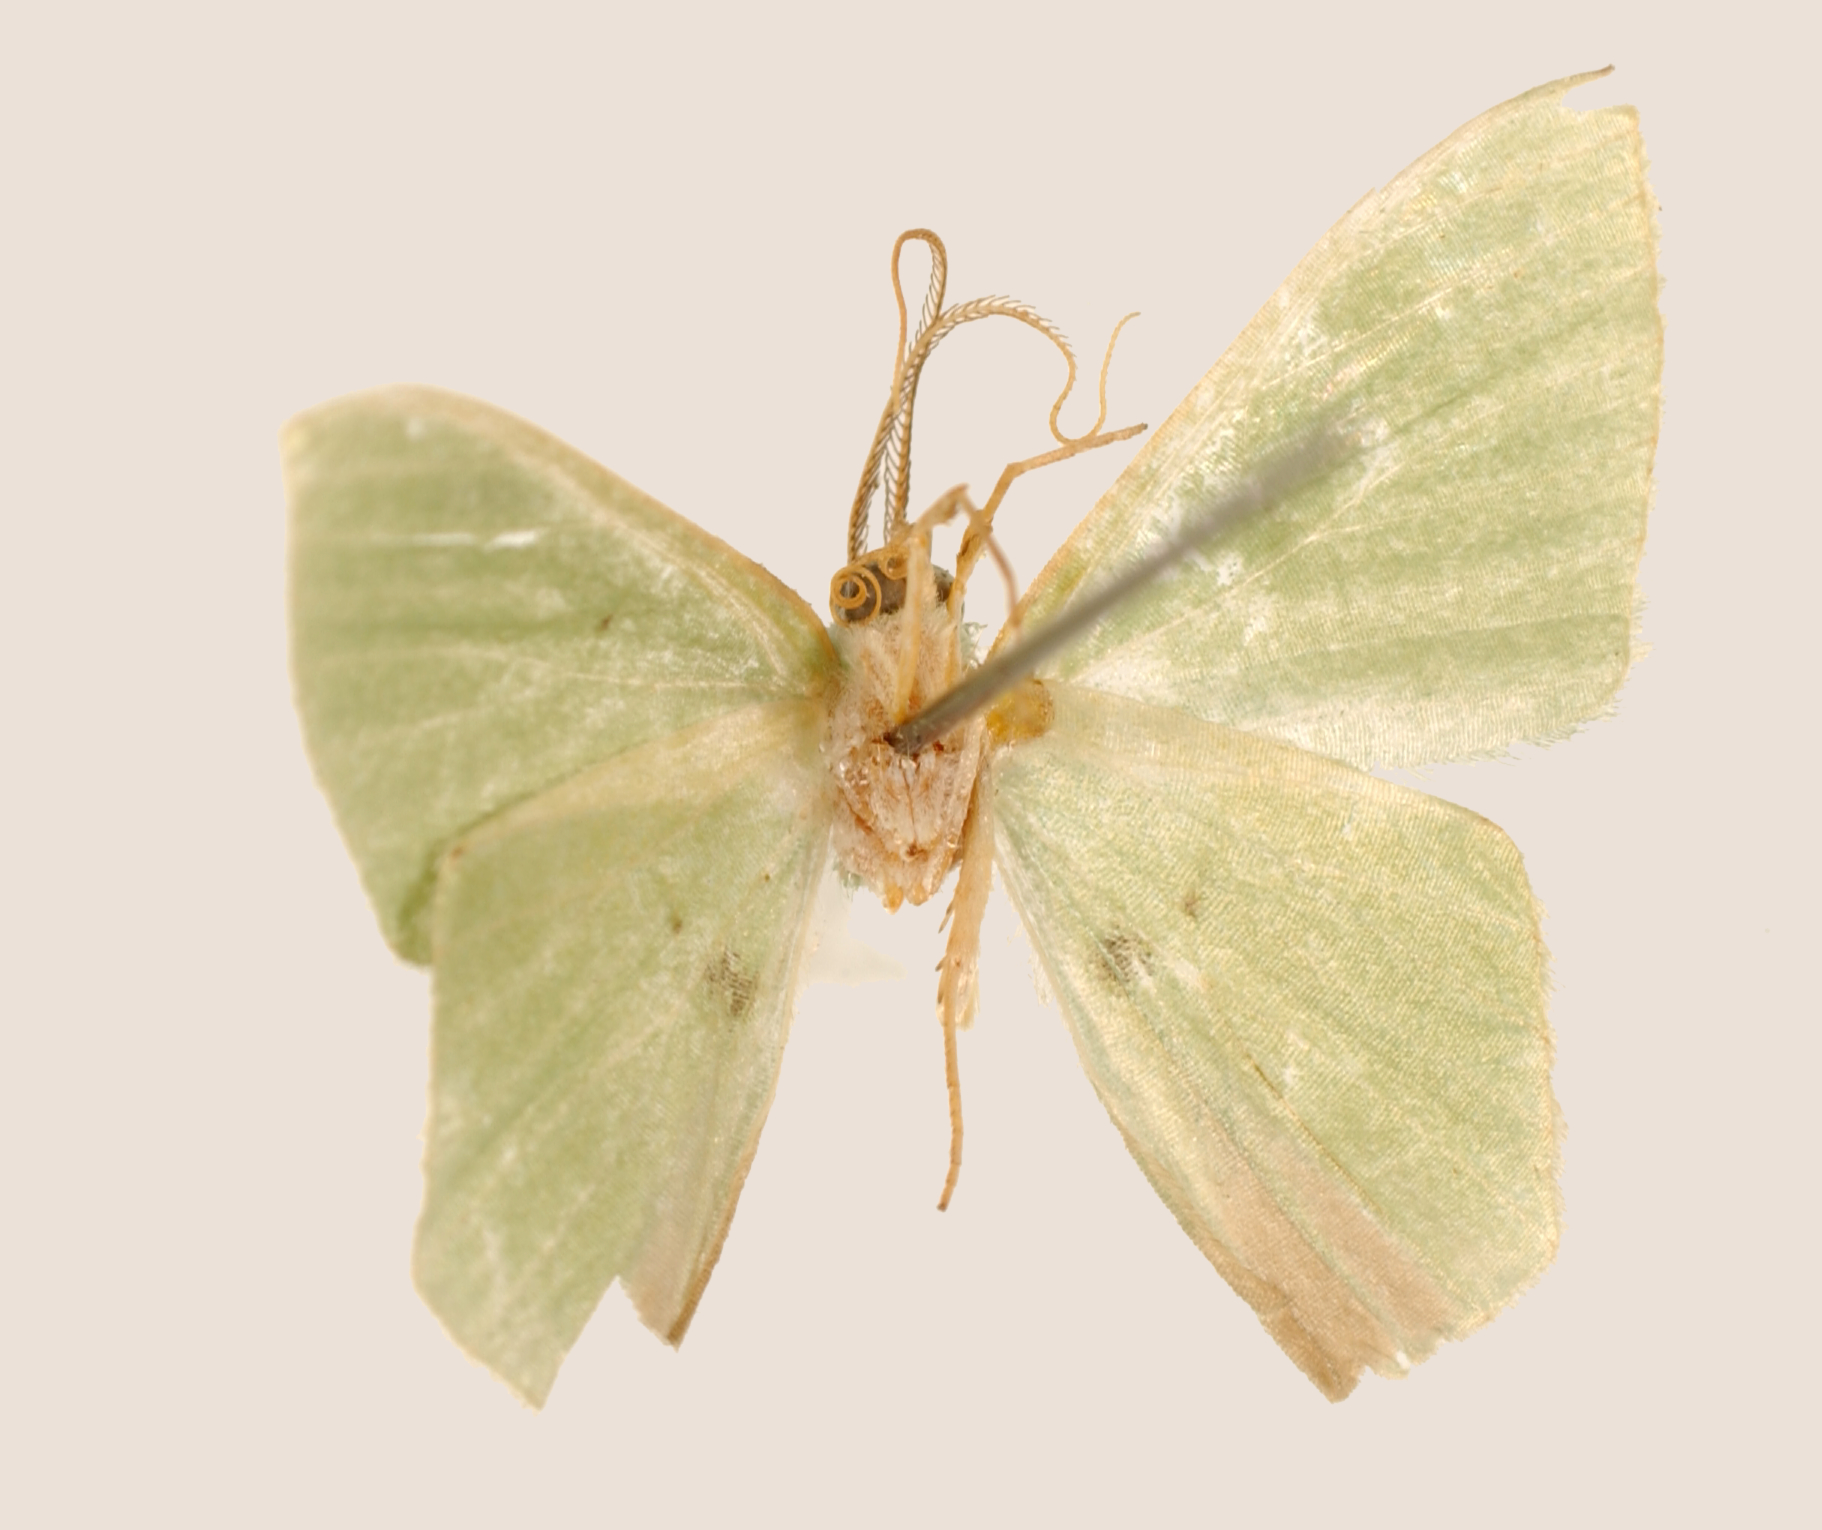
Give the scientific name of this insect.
Tachyphyle oubrica
